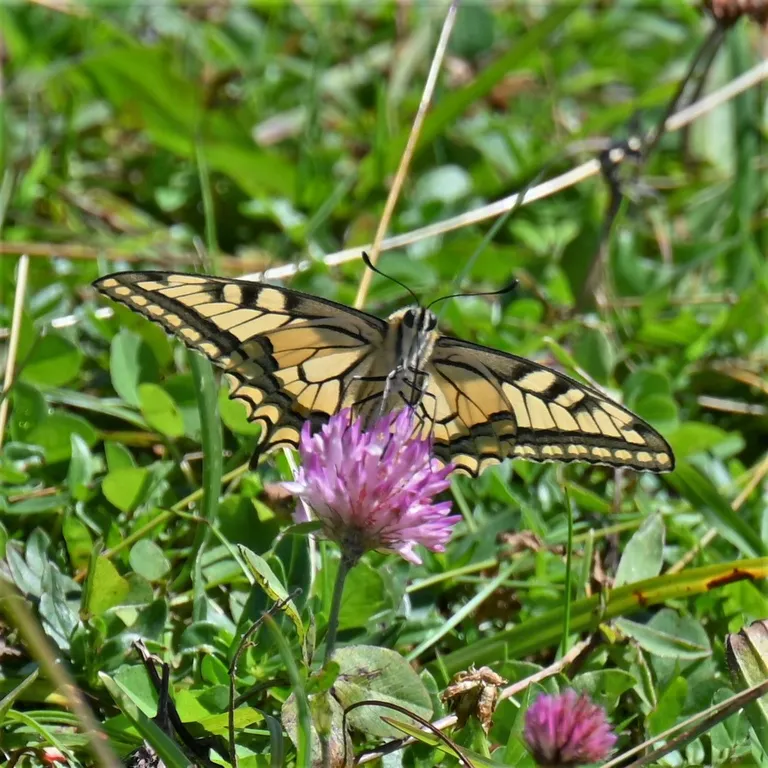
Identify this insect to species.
Papilio machaon
